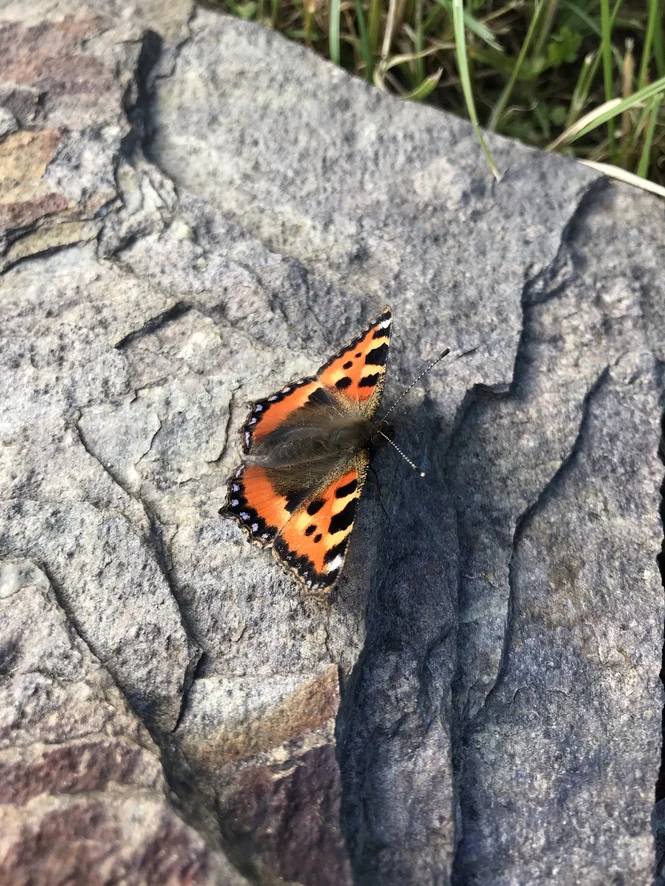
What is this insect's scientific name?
Aglais urticae
